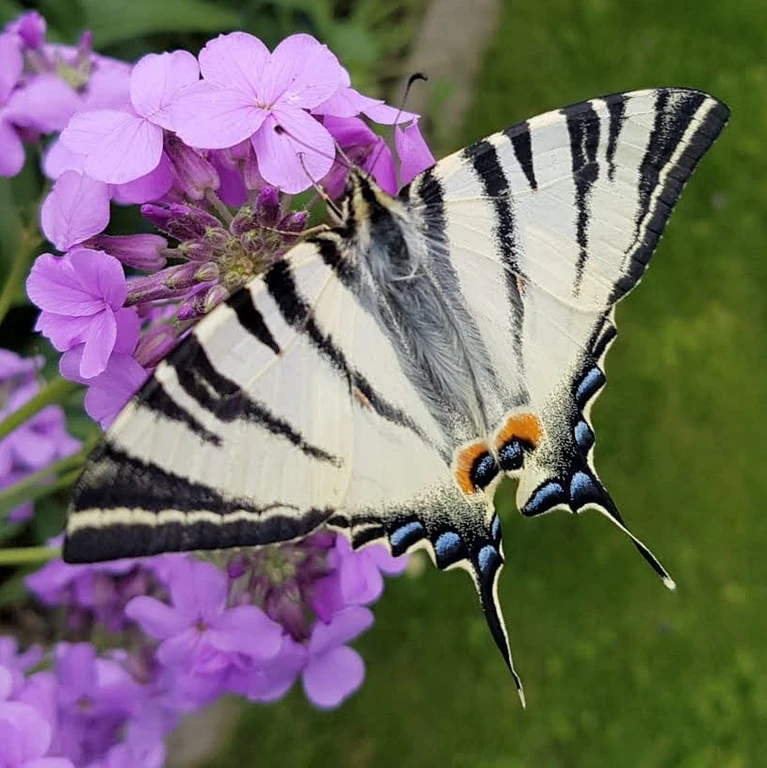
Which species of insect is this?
Iphiclides podalirius
